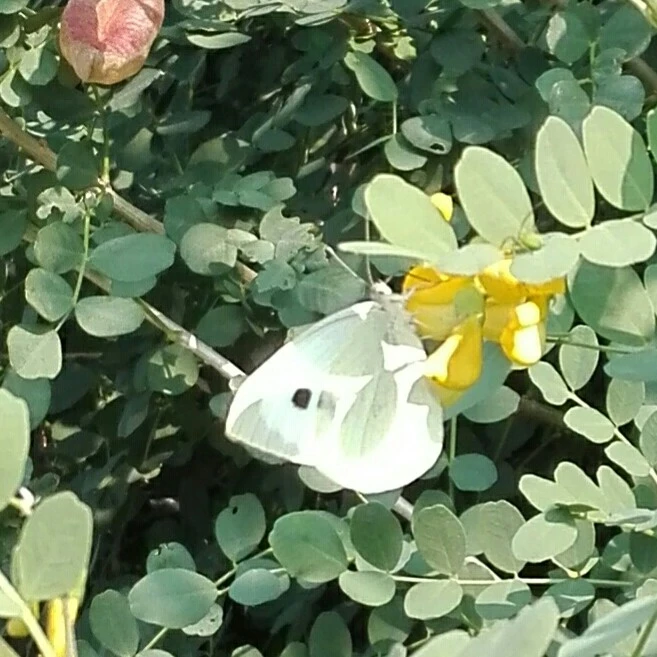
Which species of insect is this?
Pieris brassicae
